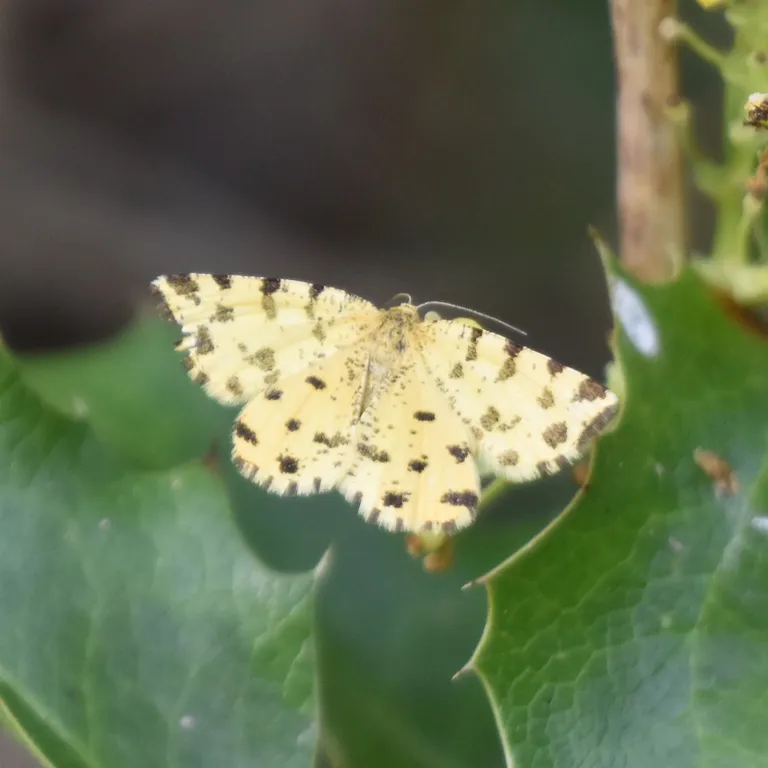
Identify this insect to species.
Pseudopanthera macularia
